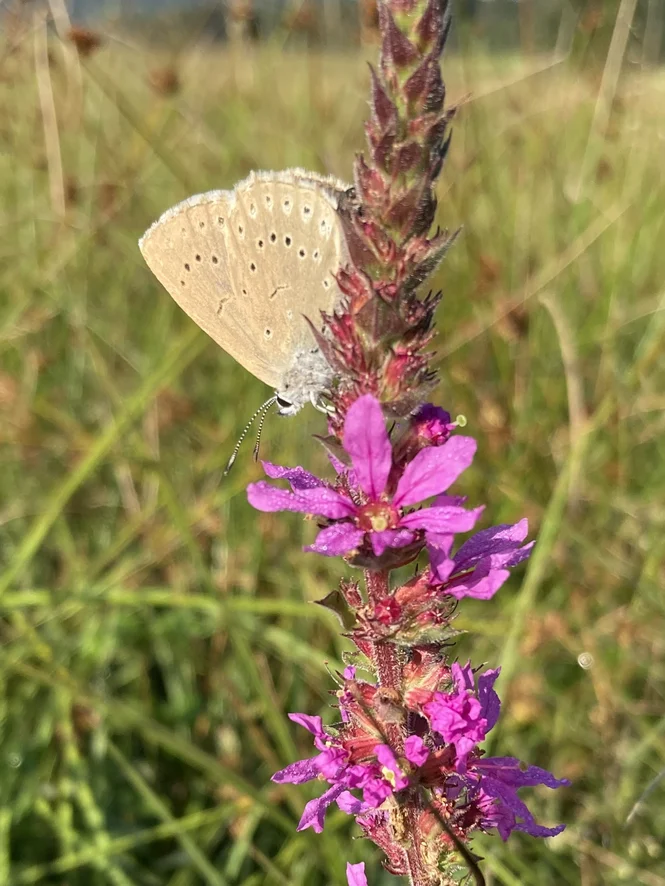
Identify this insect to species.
Phengaris teleius
